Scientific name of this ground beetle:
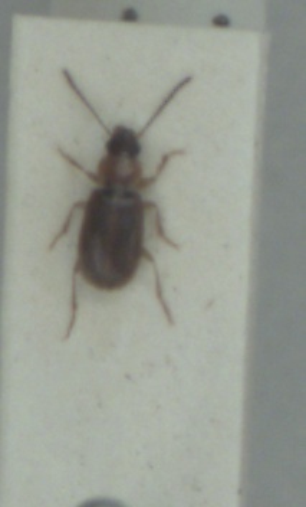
Acupalpus dubius
